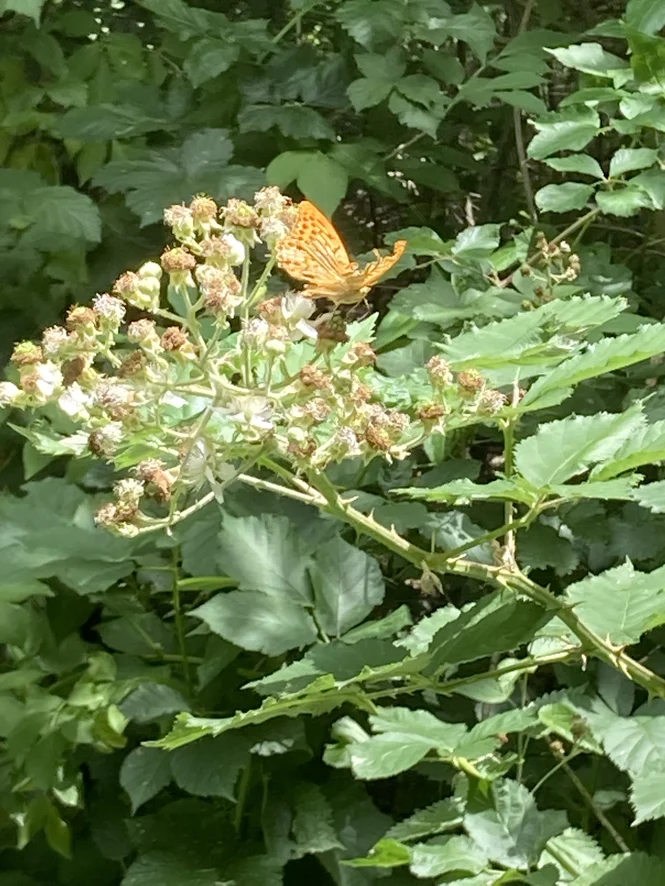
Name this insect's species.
Argynnis paphia
